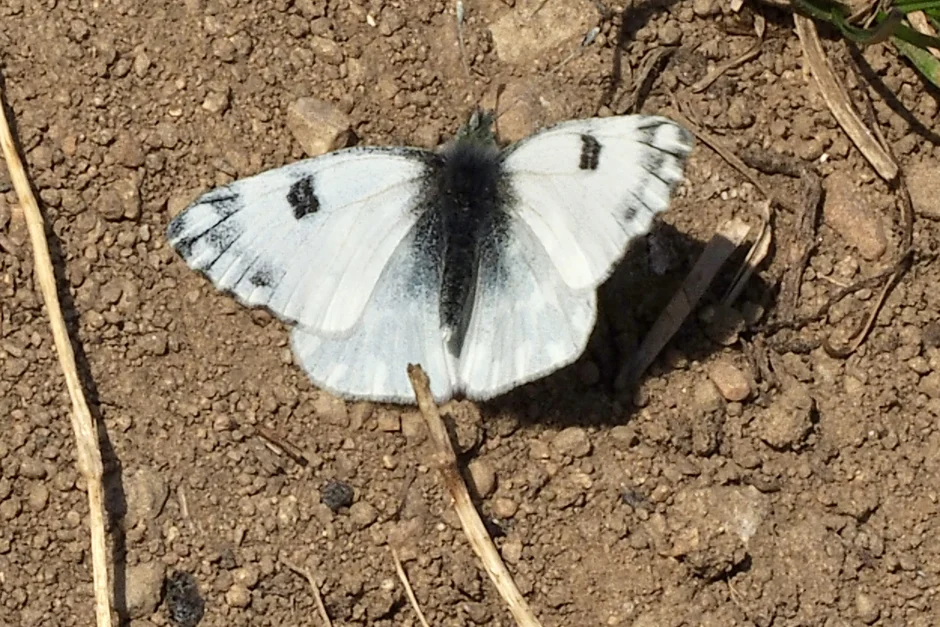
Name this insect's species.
Pontia edusa
